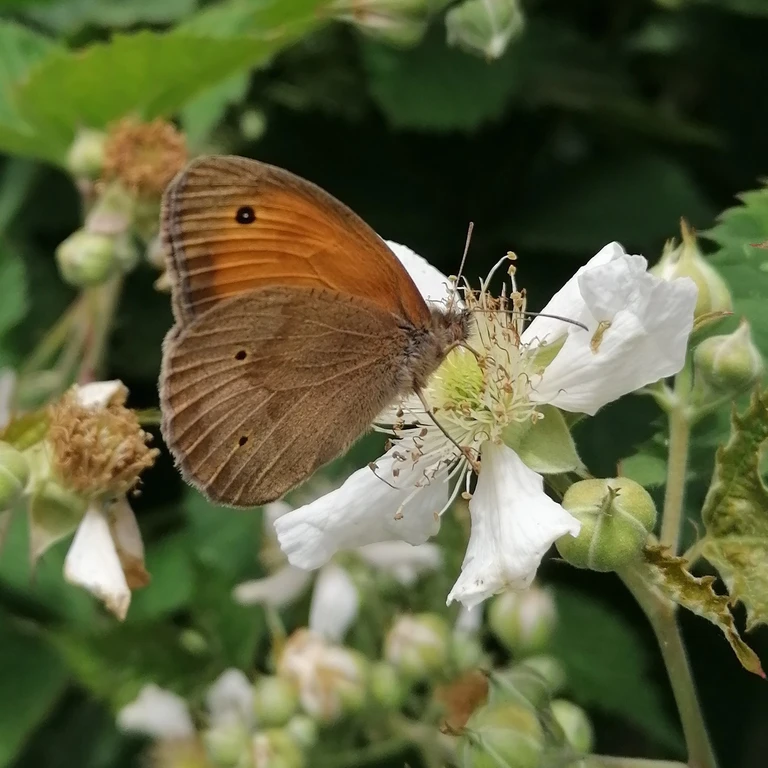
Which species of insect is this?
Maniola jurtina
